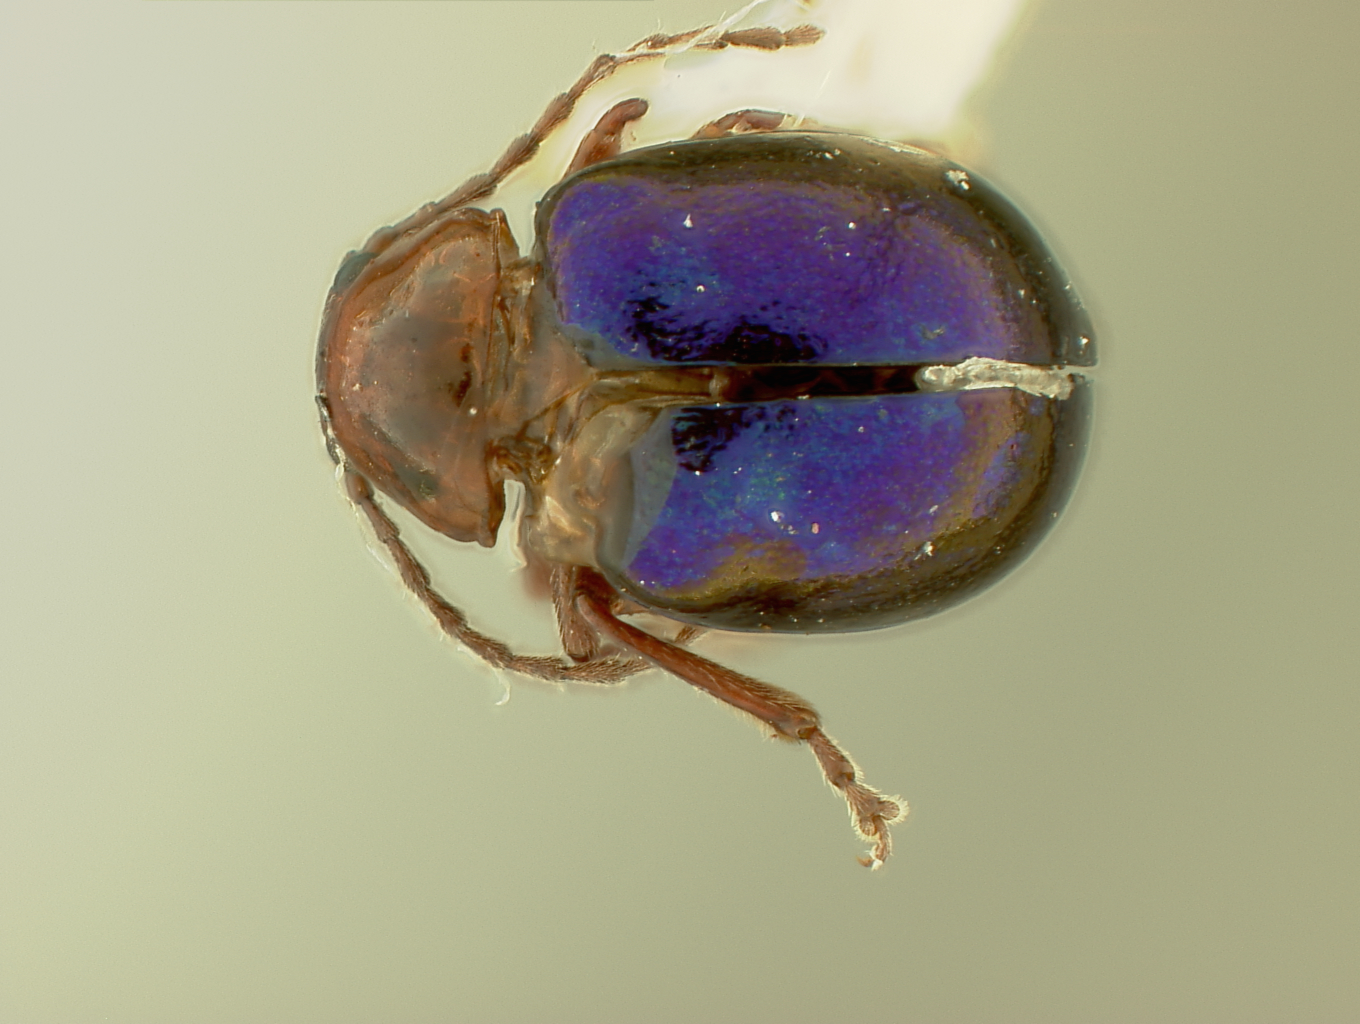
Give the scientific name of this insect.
Homoschema latum
